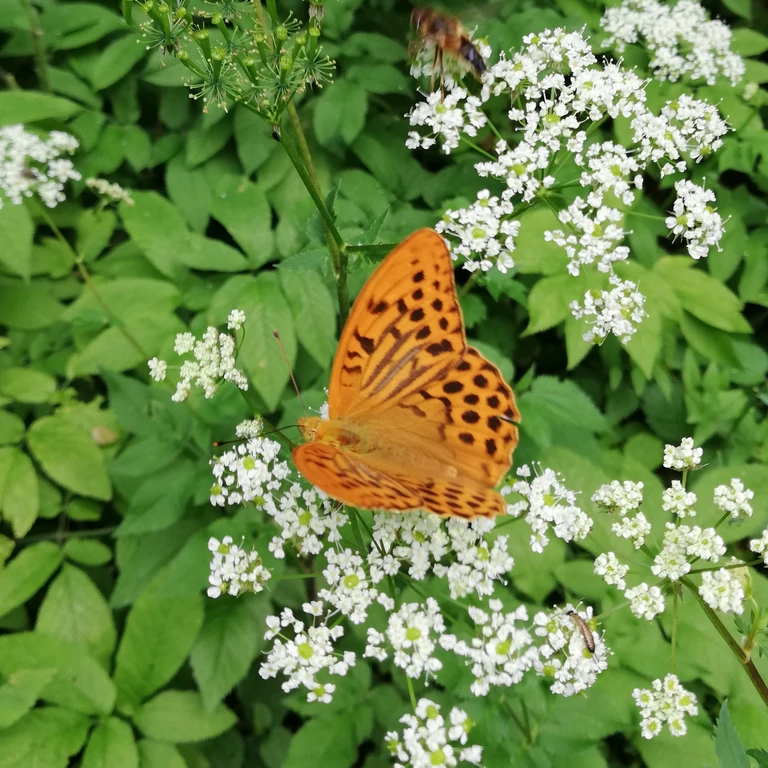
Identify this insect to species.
Argynnis paphia
